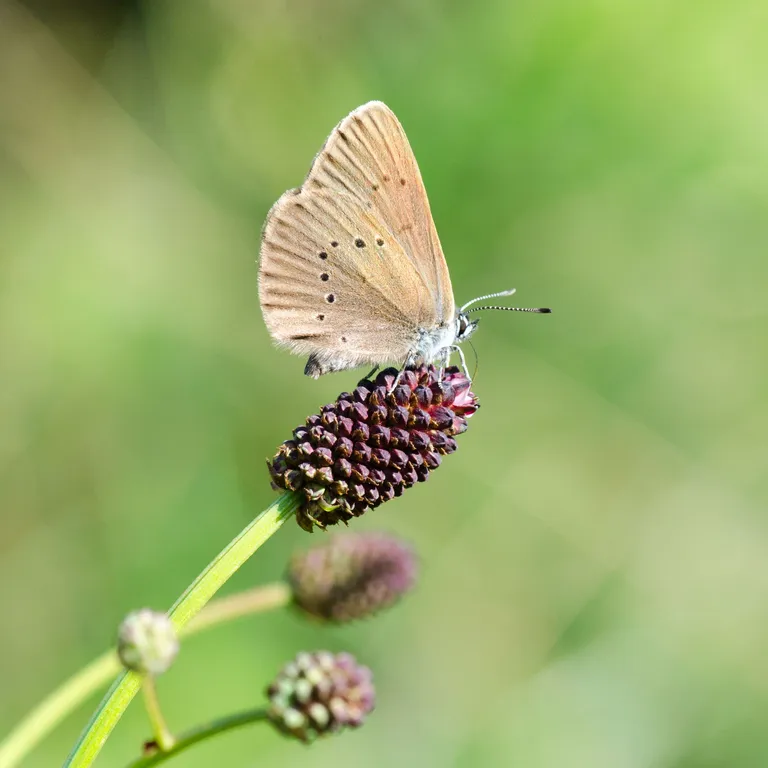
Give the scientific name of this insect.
Phengaris nausithous (also Maculinea nausithous)
